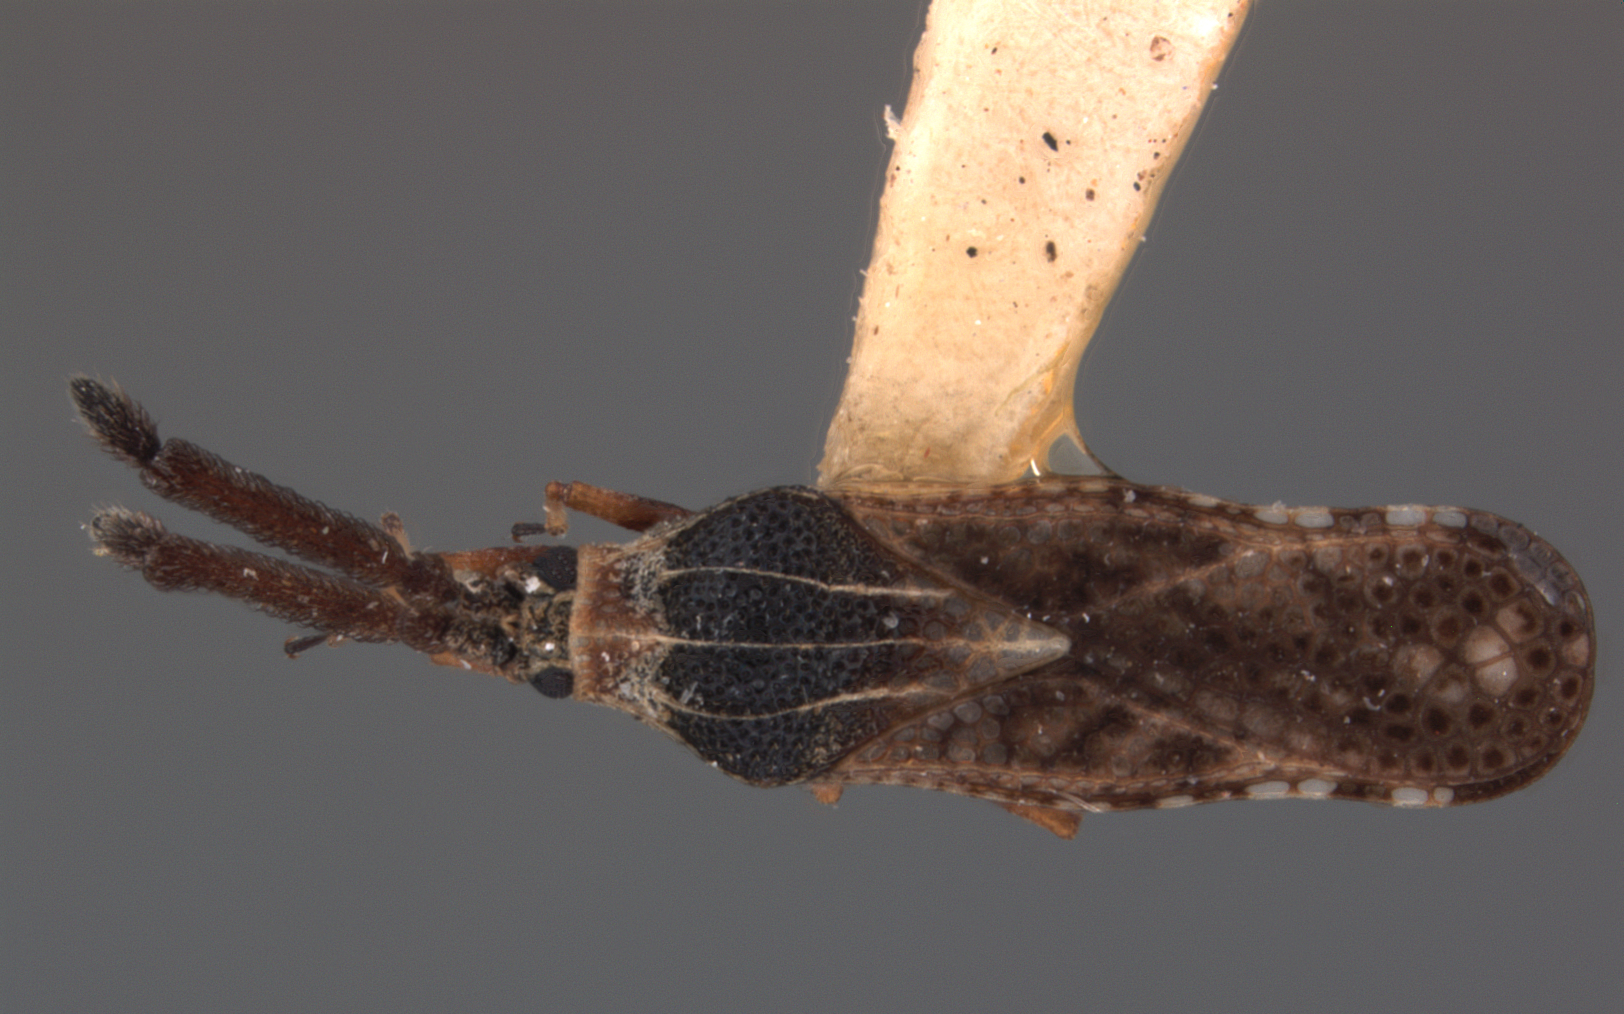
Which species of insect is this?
Teleonemia prunellae
